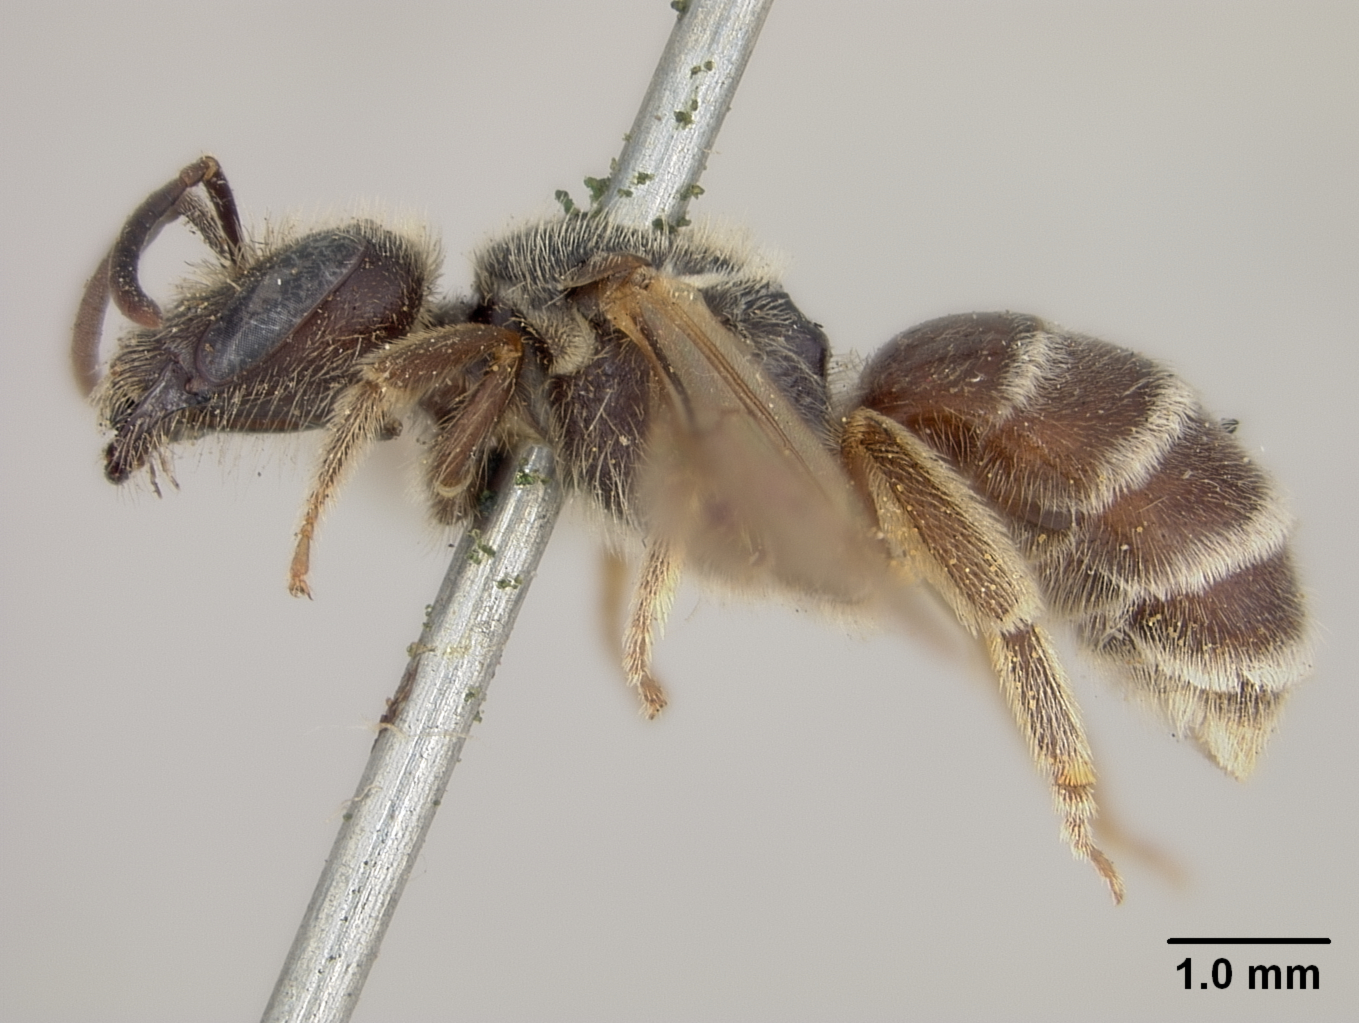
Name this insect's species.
Halictus sansoni
